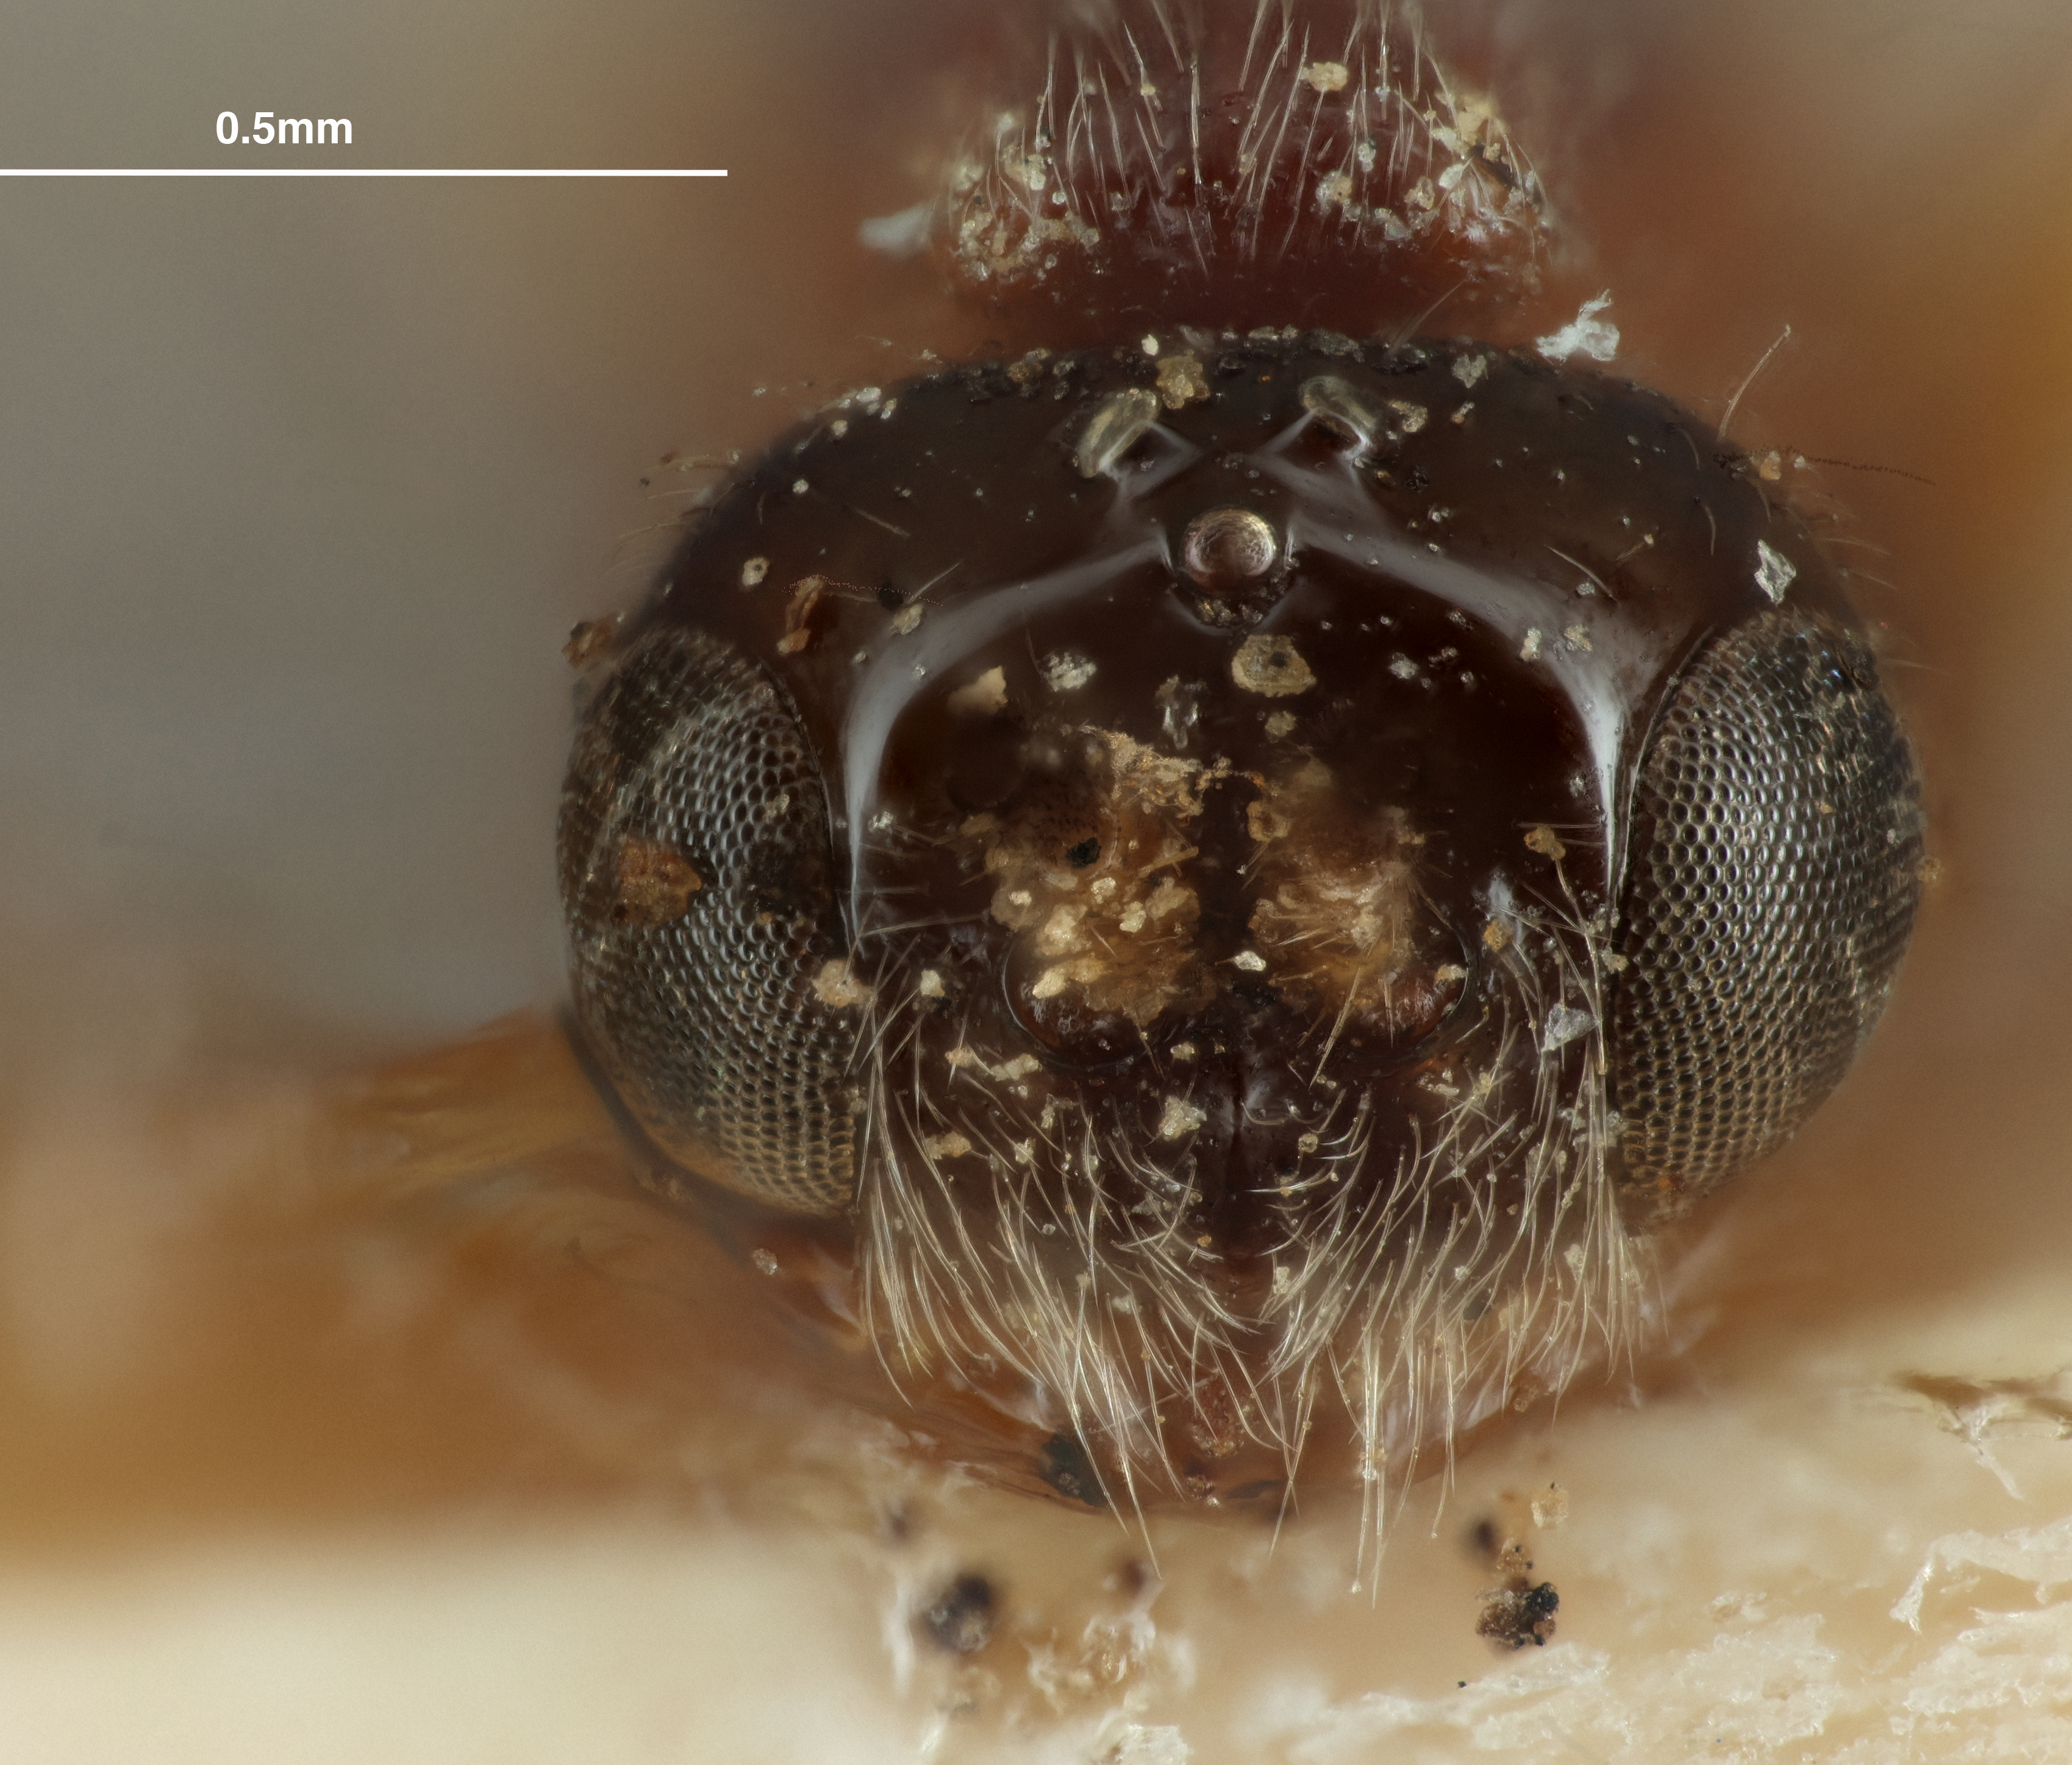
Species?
Opius downesi
